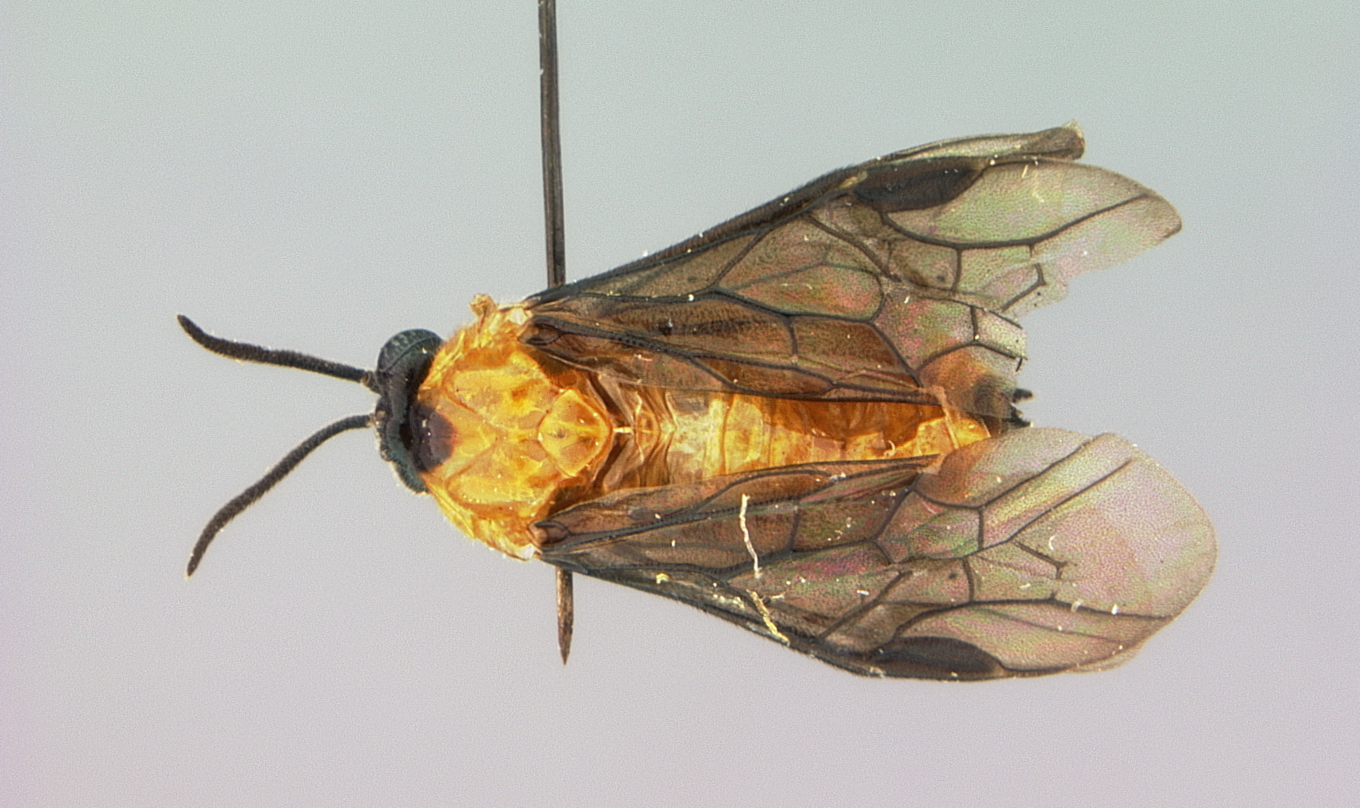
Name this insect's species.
Sphacophilus hamus
